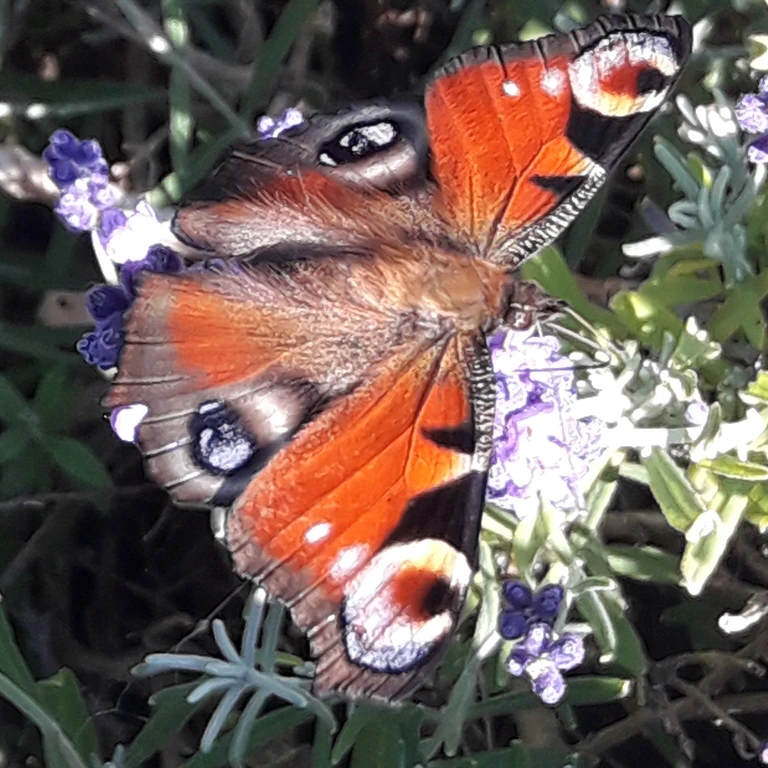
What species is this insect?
Aglais io
